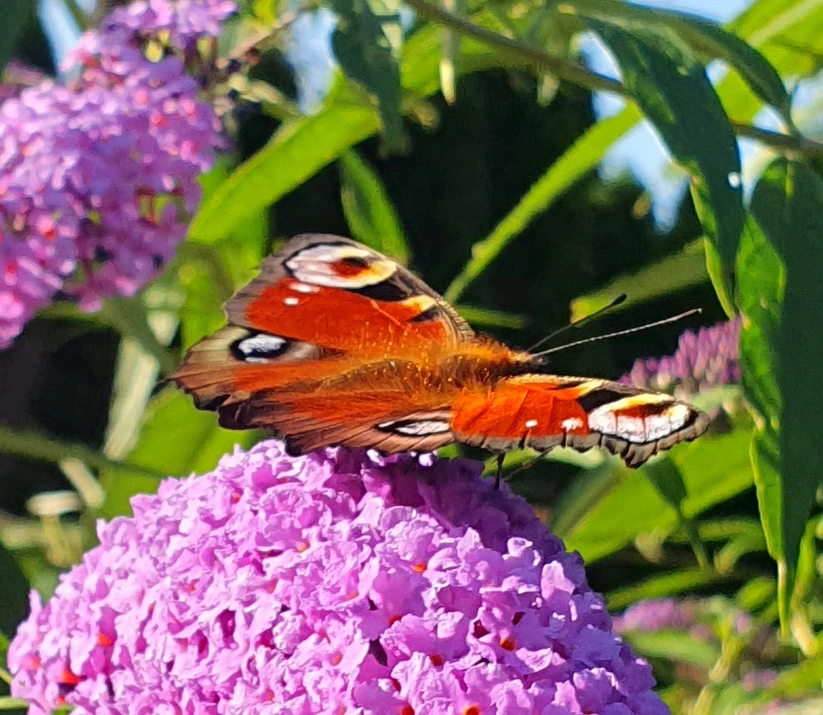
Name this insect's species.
Aglais io
